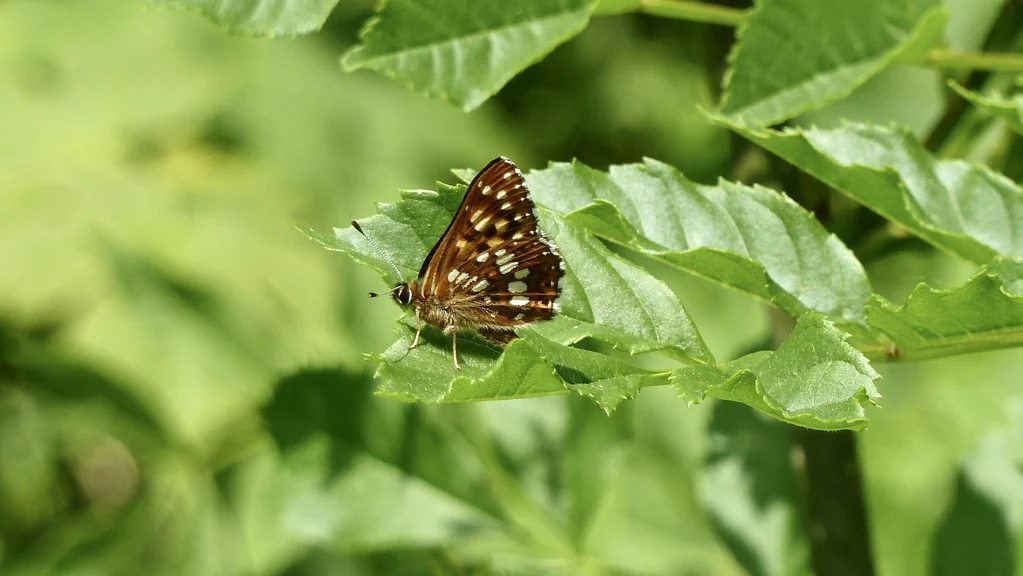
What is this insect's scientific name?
Hamearis lucina
